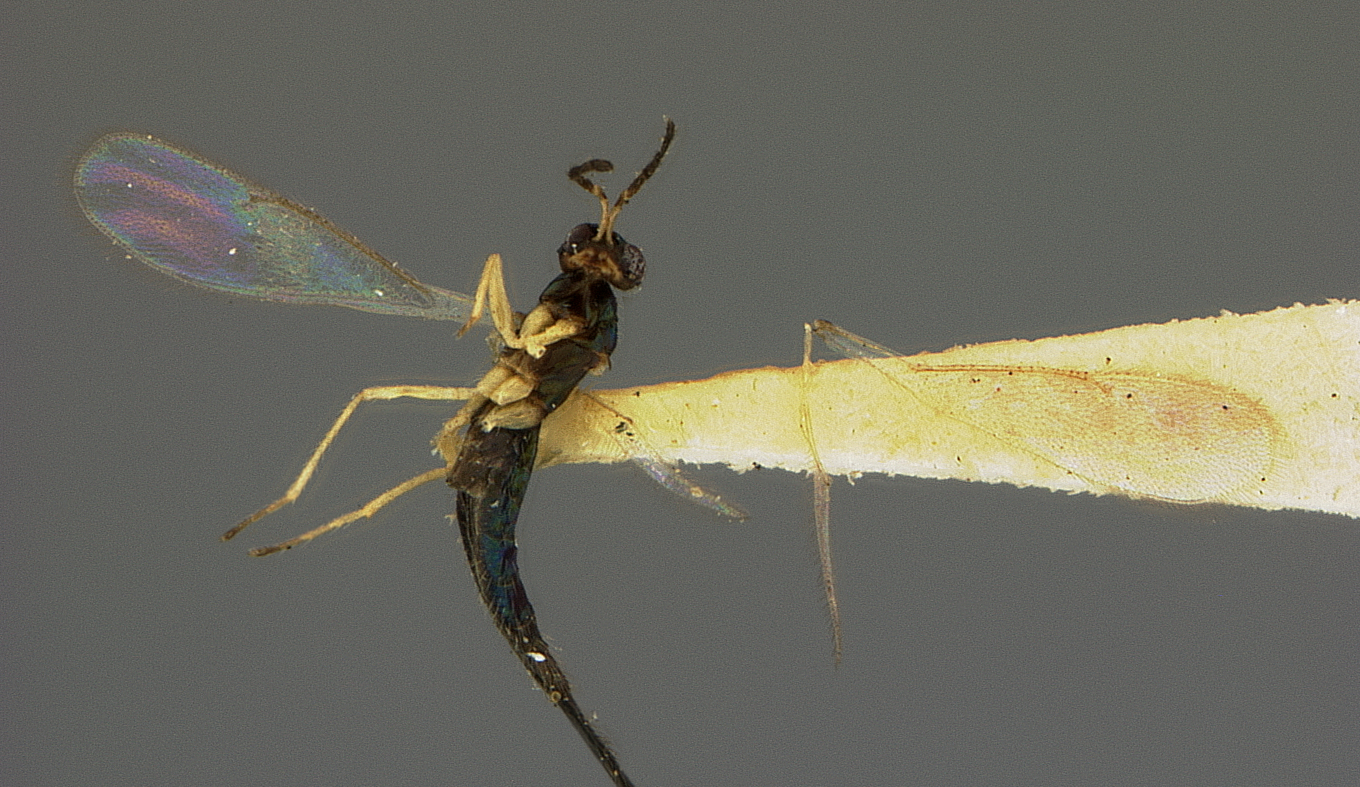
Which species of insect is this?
Hyperteles polynemae
